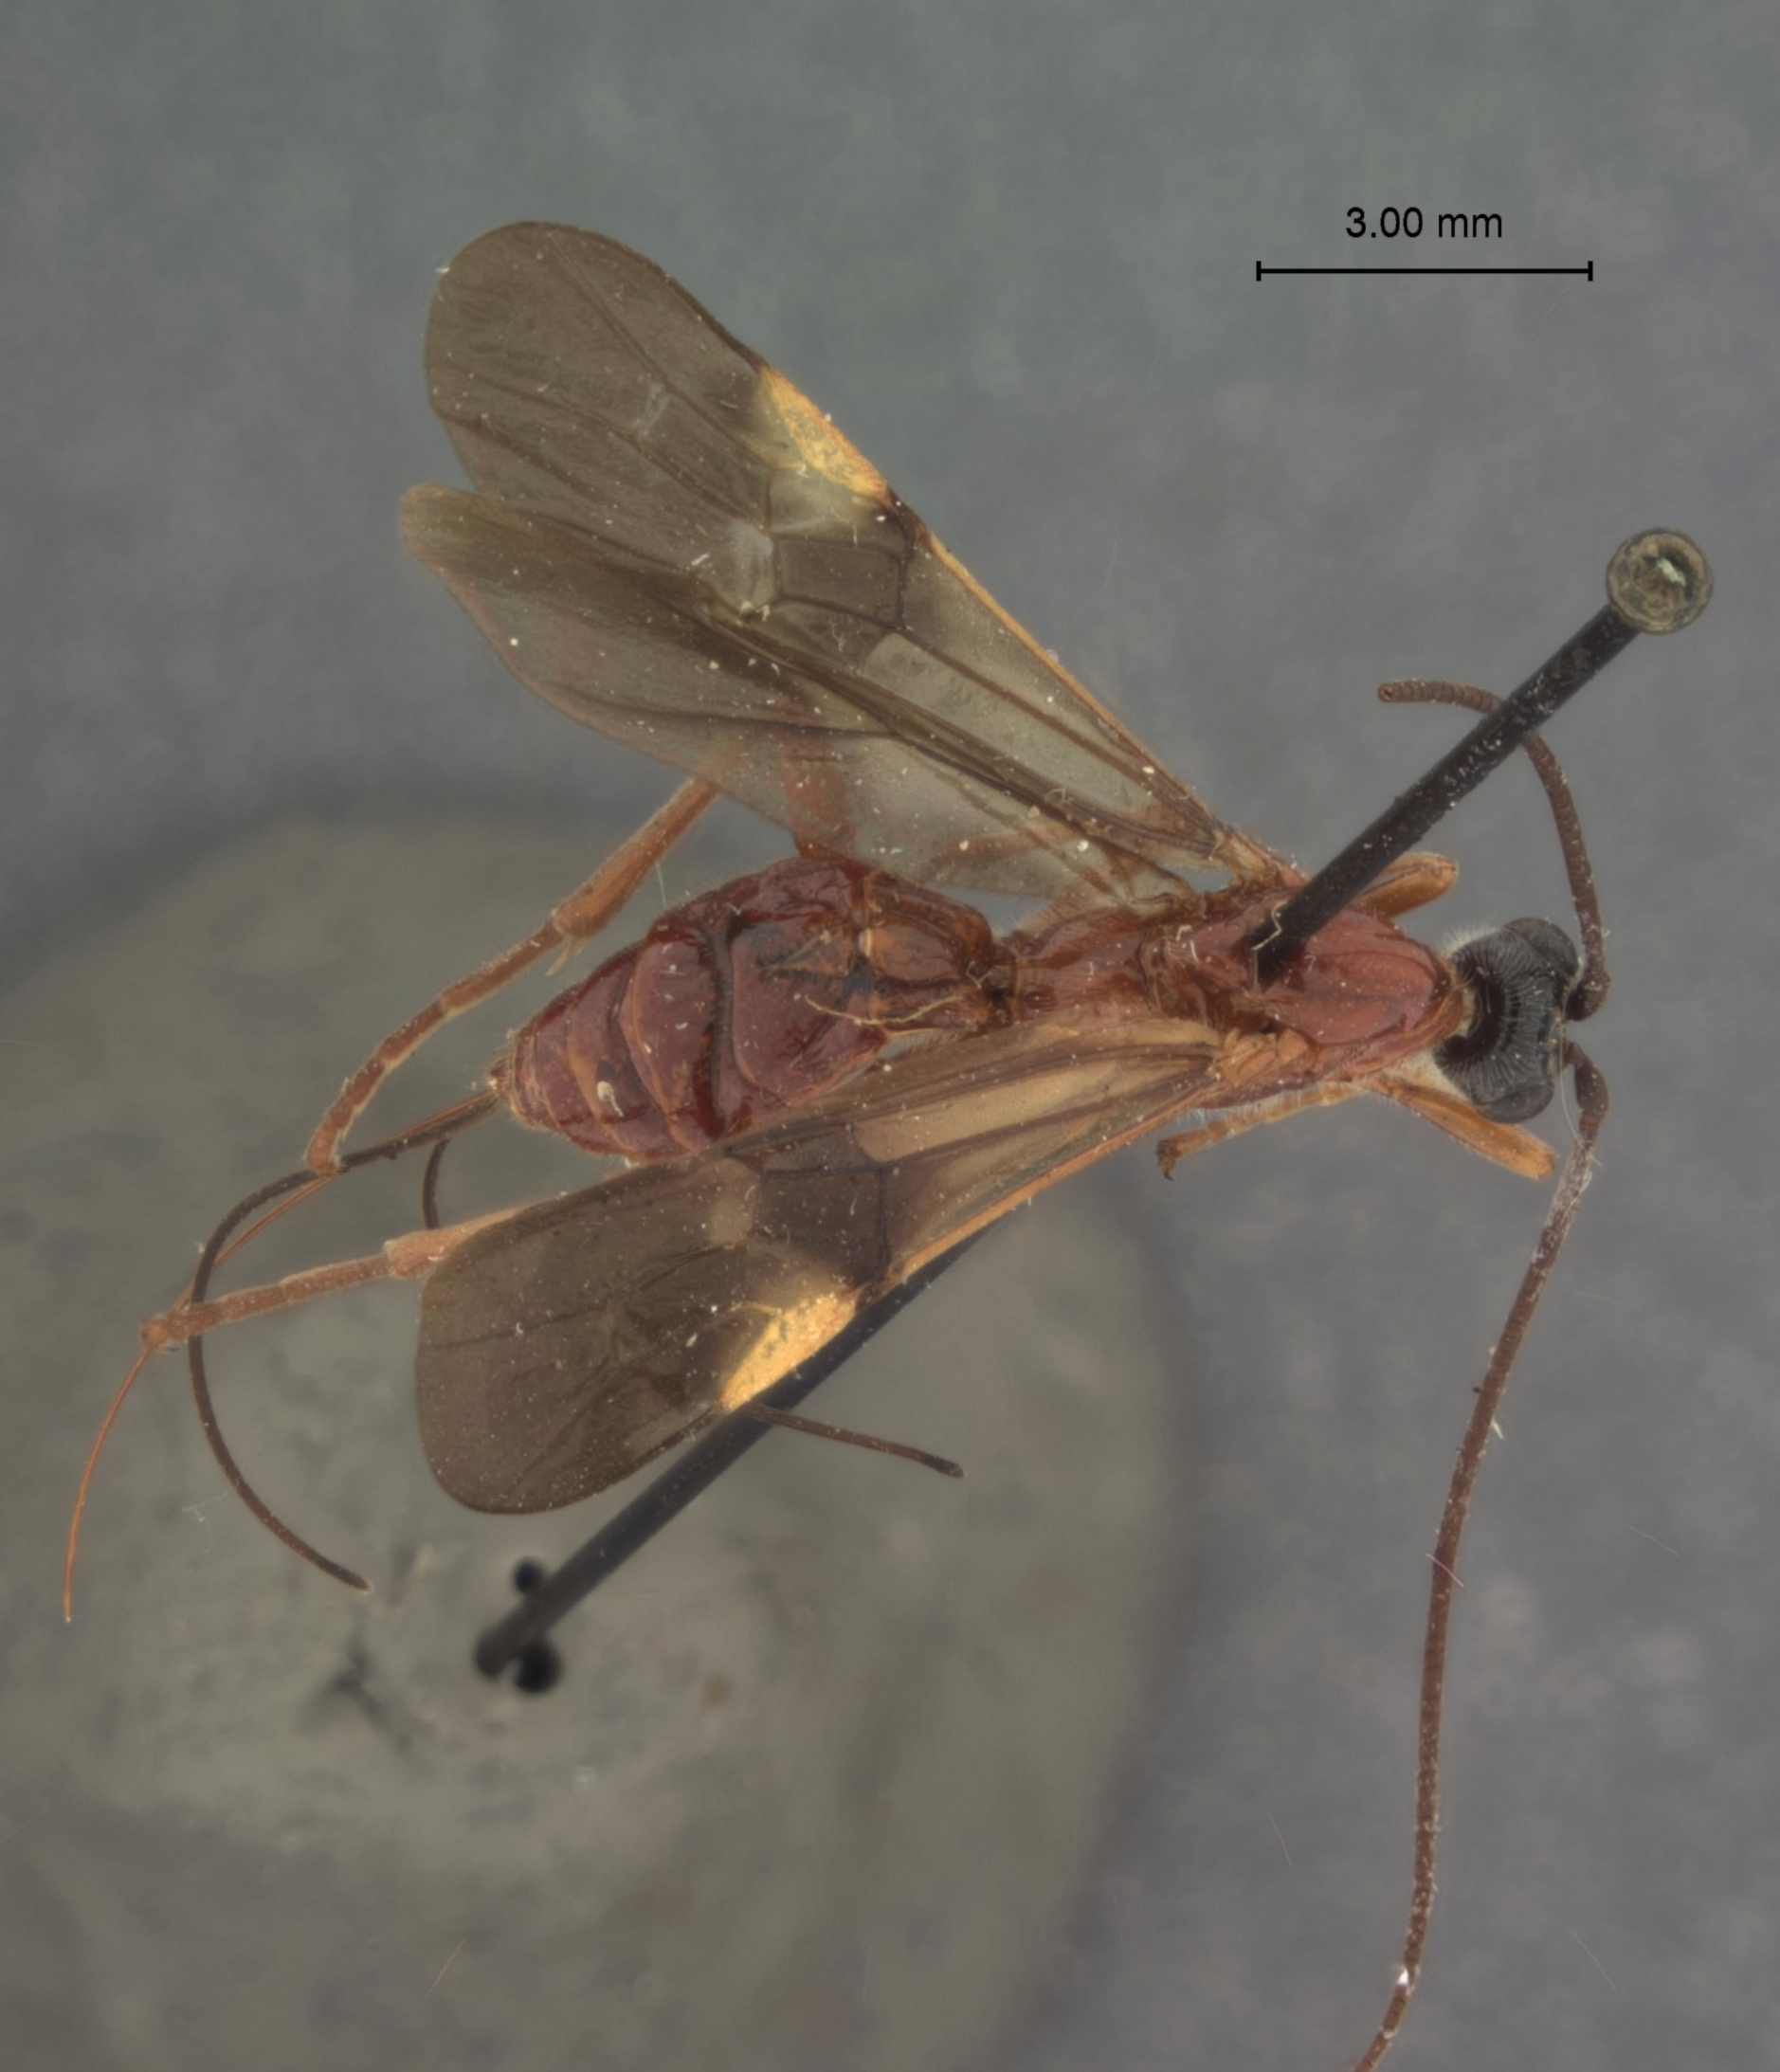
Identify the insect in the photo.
Campyloneurus busckii
